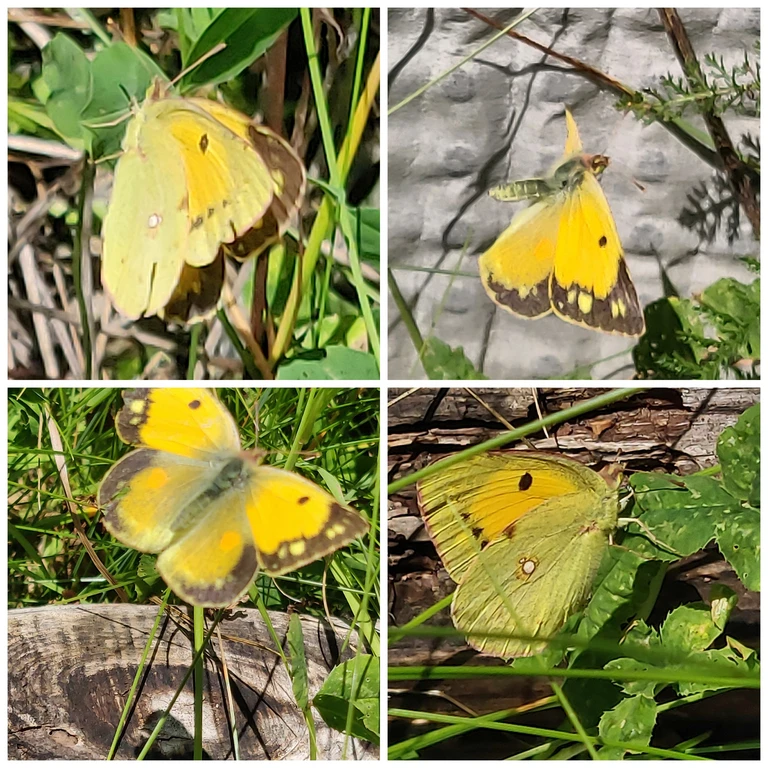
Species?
Colias croceus
